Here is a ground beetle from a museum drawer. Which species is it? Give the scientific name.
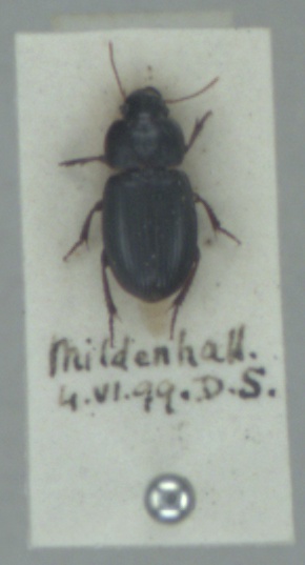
Harpalus pumilus
